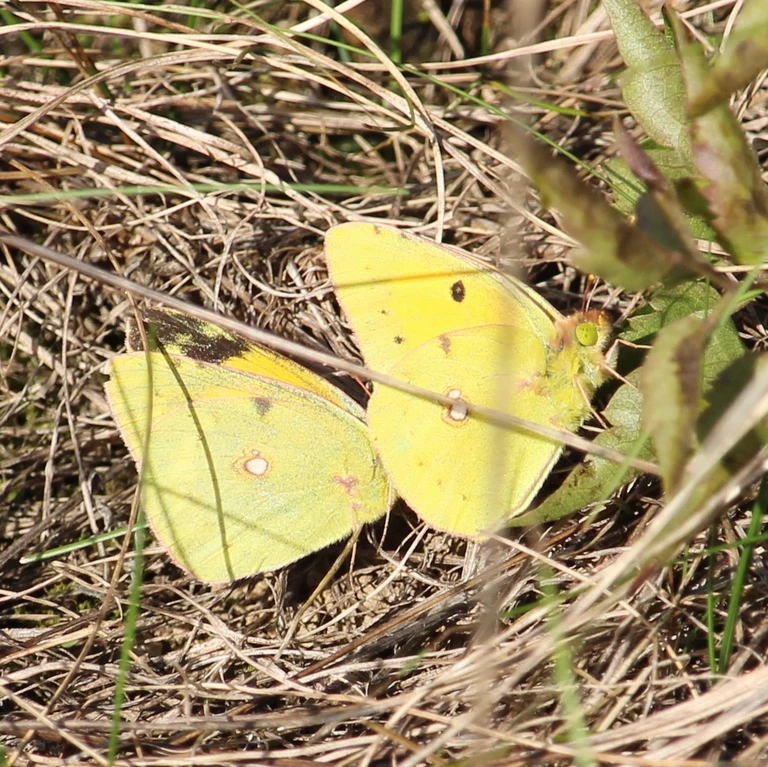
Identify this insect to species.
Colias croceus
